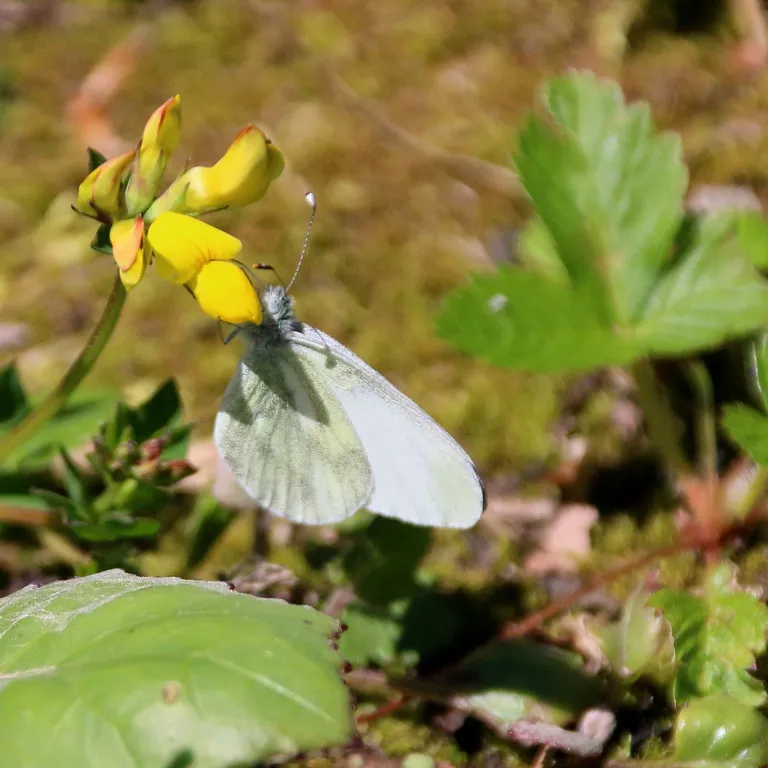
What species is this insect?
Leptidea sinapis/juvernica
